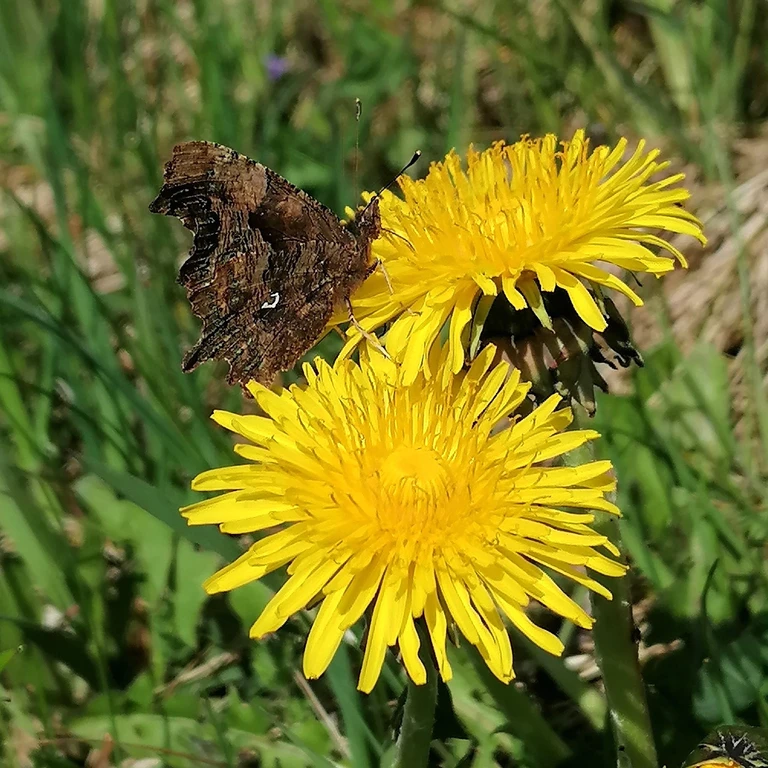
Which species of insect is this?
Polygonia c-album
